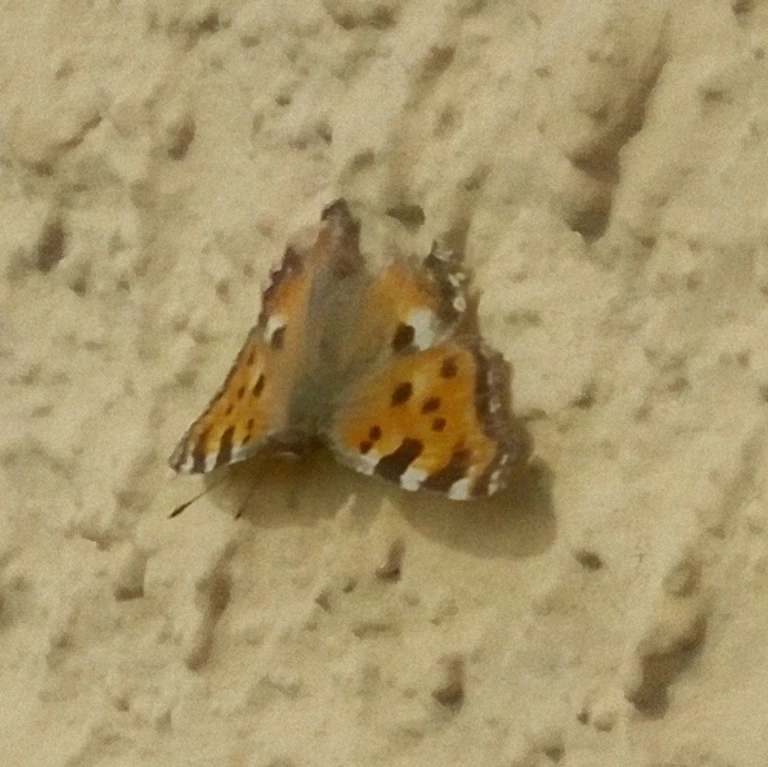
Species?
Nymphalis polychloros
